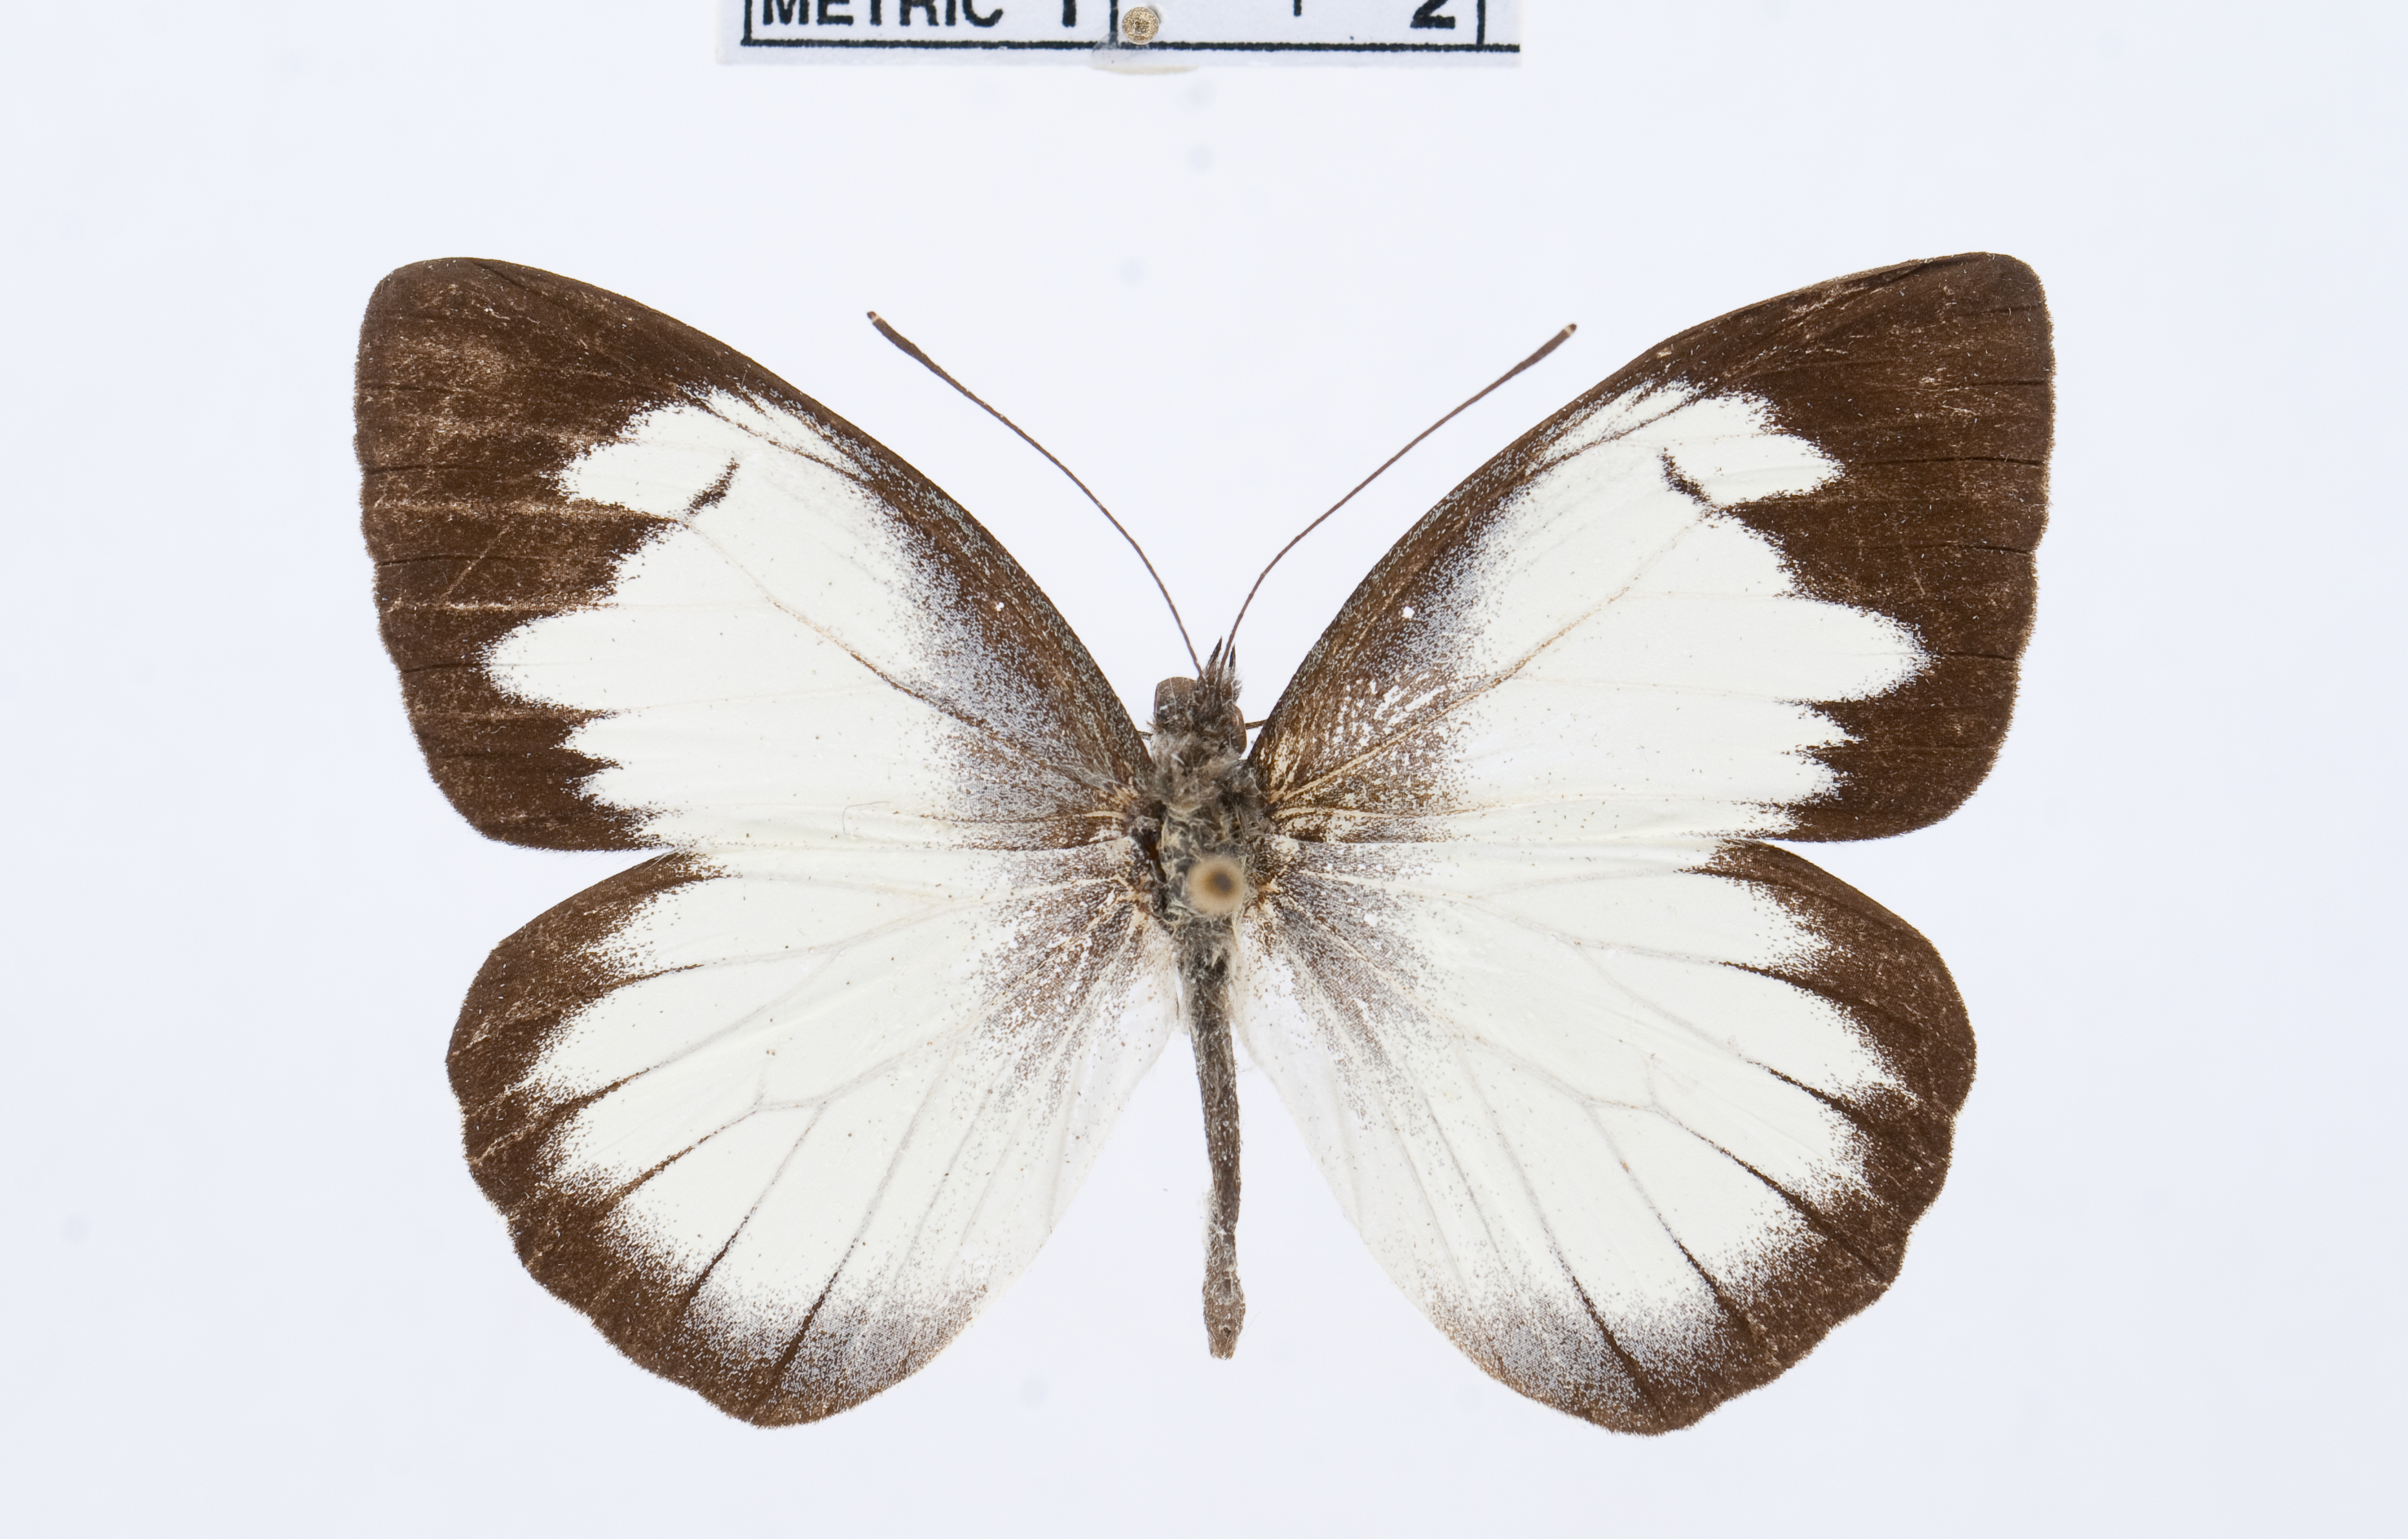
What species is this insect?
Leptophobia olympia
